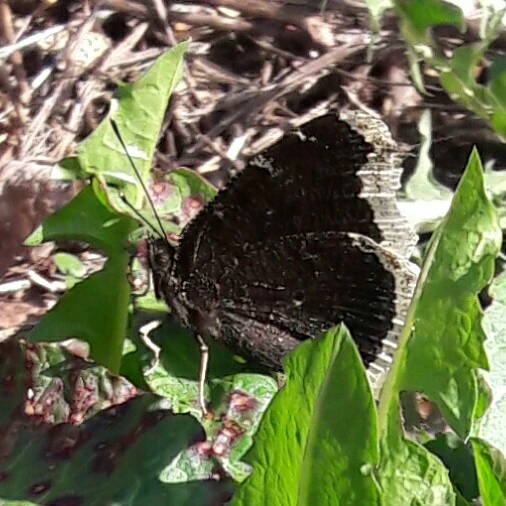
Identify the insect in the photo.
Nymphalis antiopa
